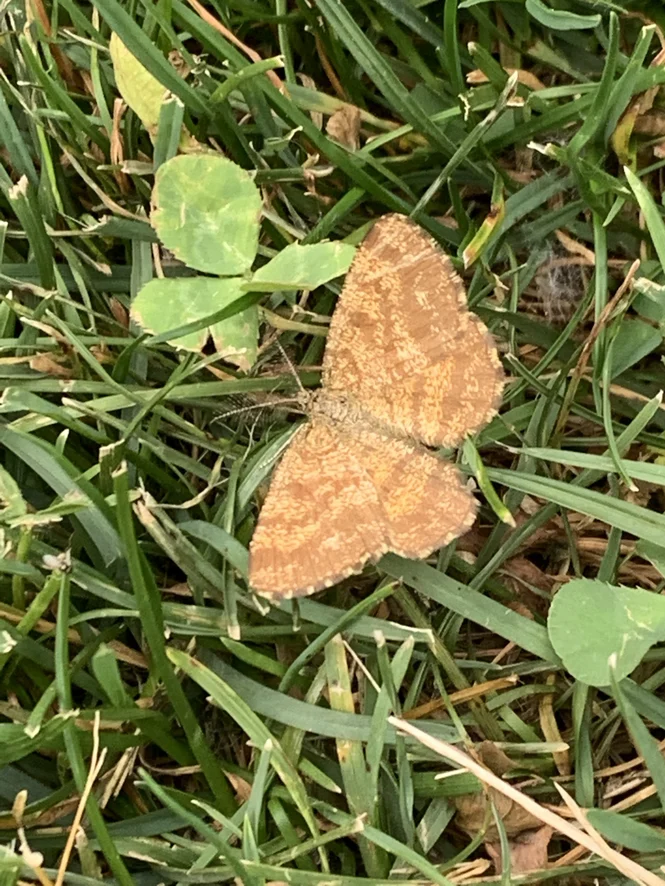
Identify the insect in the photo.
Ematurga atomaria
